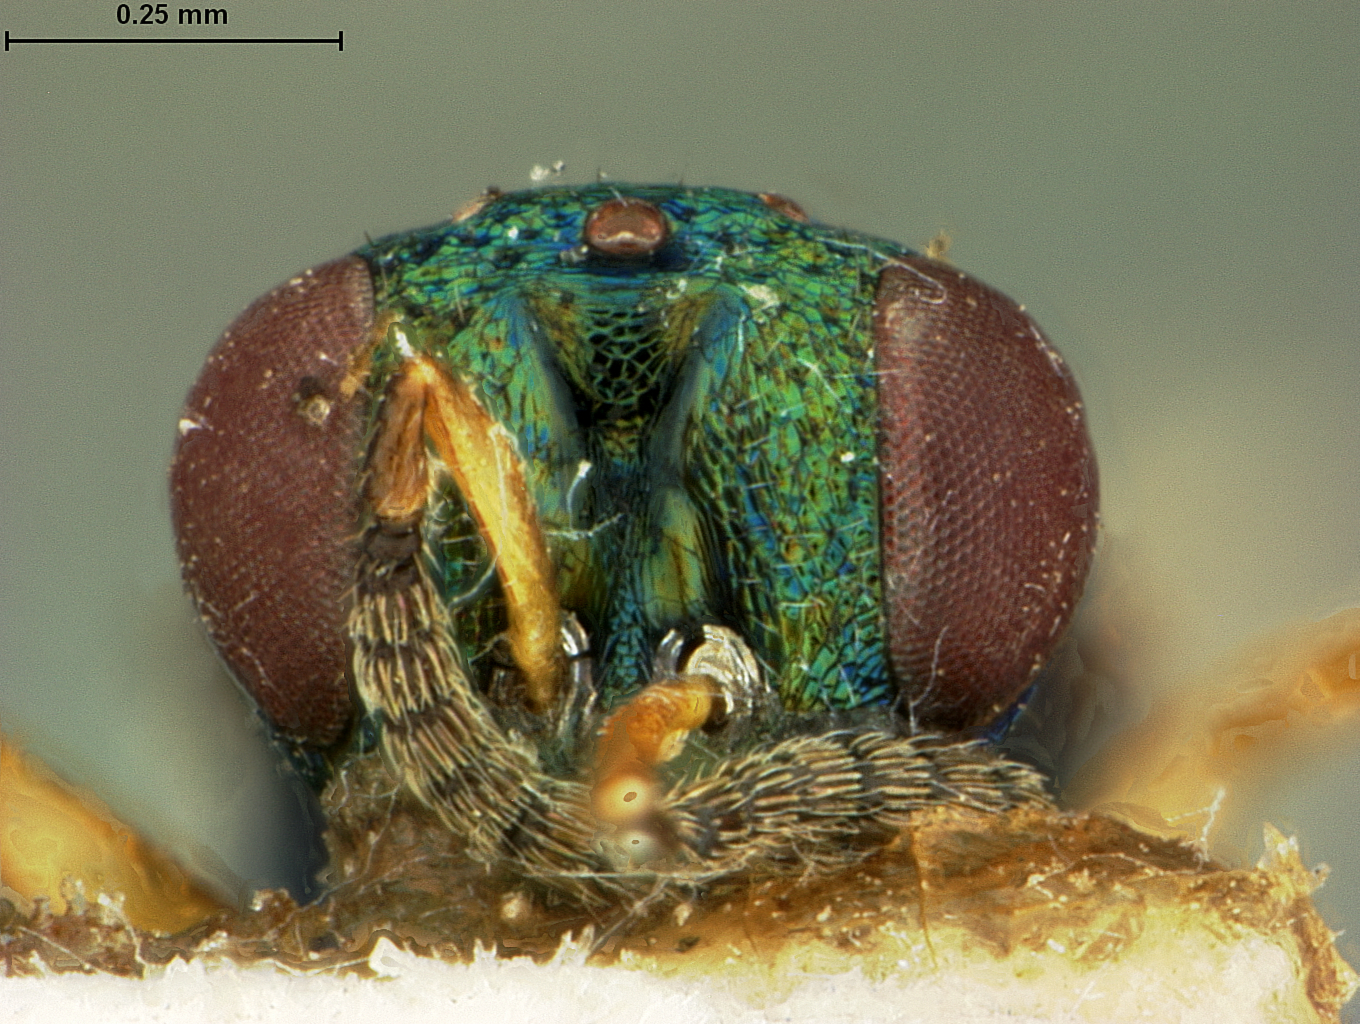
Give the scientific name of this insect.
Ormyrus quercus
